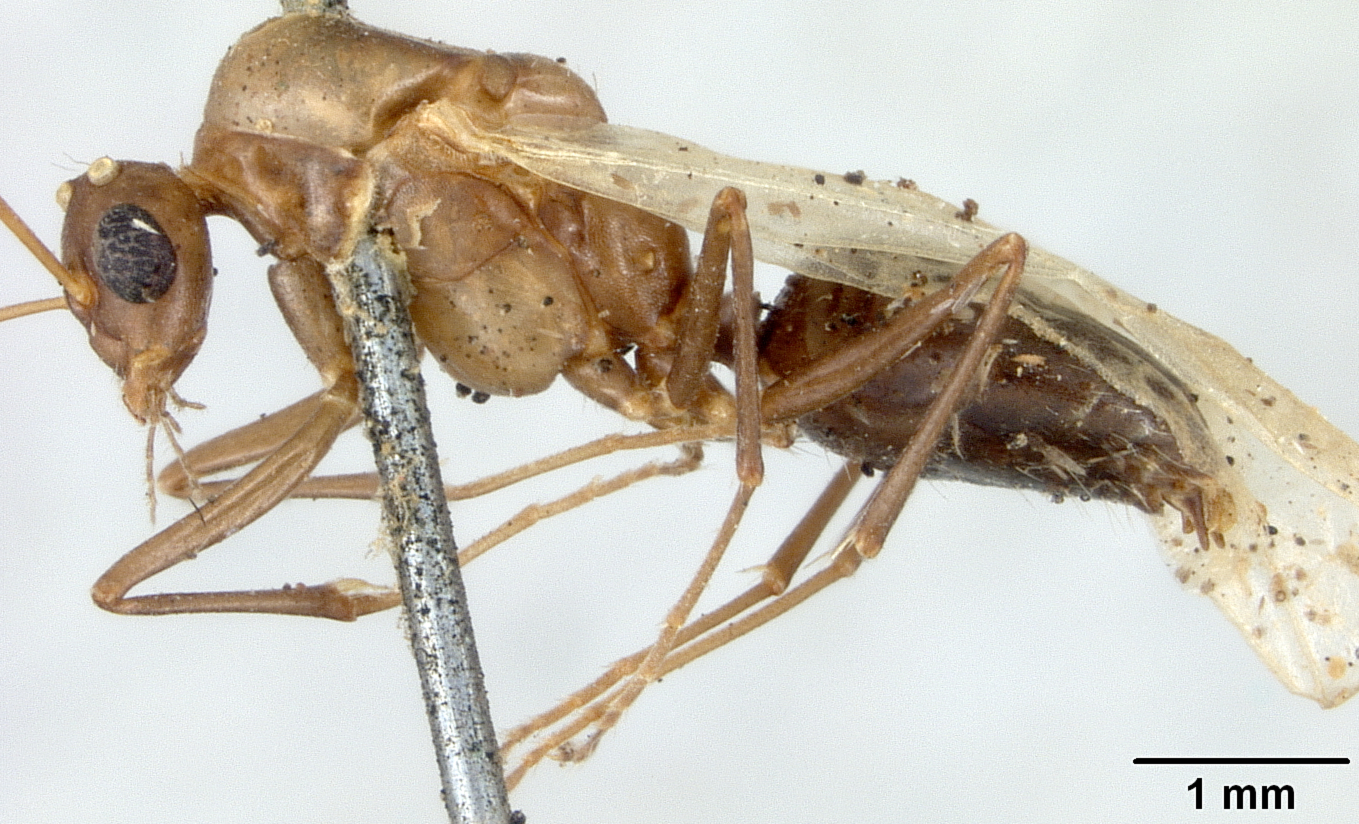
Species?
Camponotus macilentus
